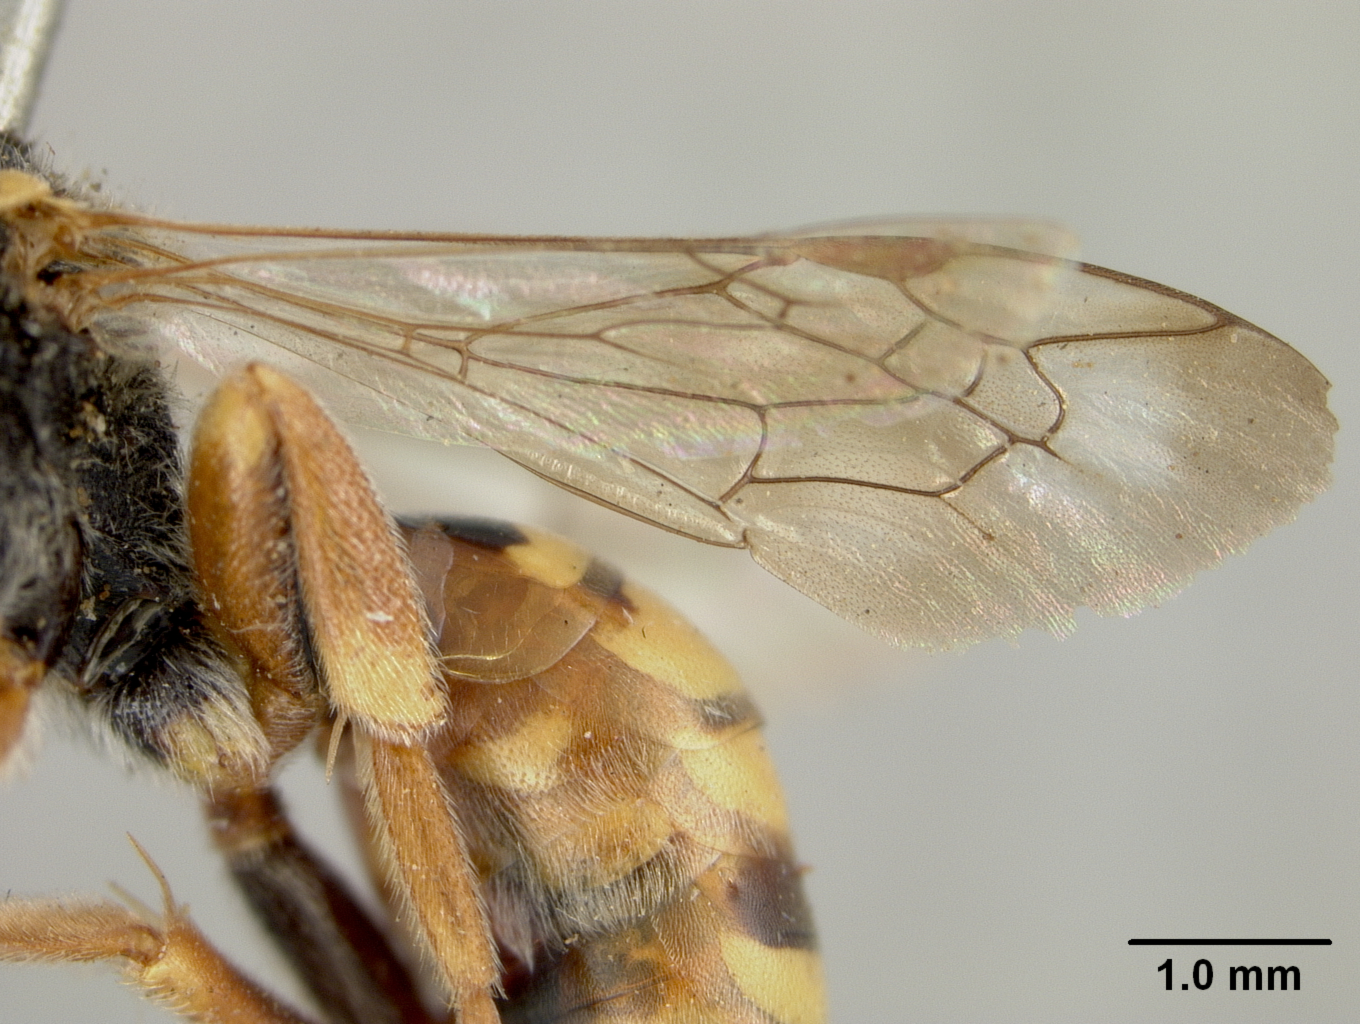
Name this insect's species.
Nomada pascoensis
